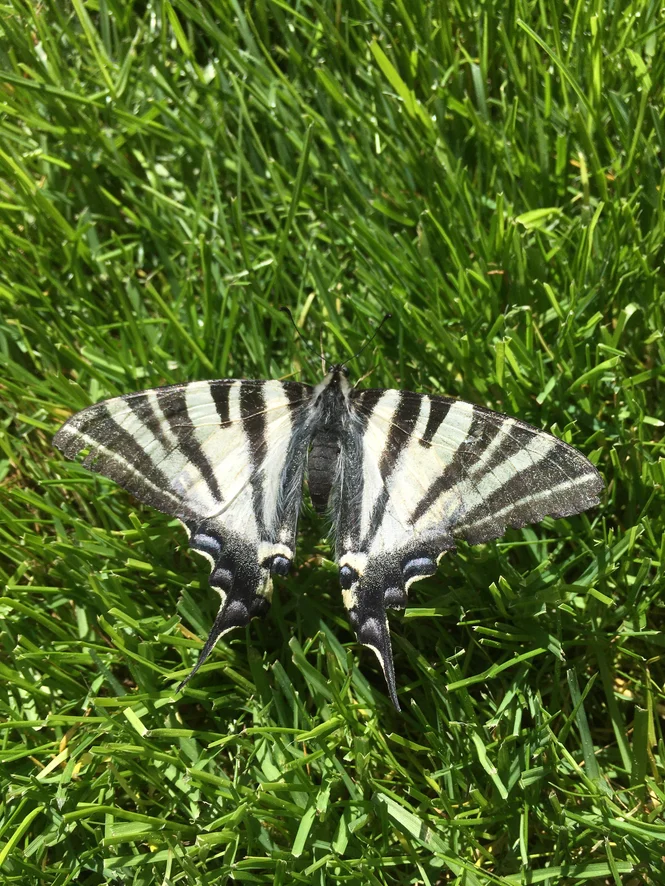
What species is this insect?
Iphiclides podalirius
